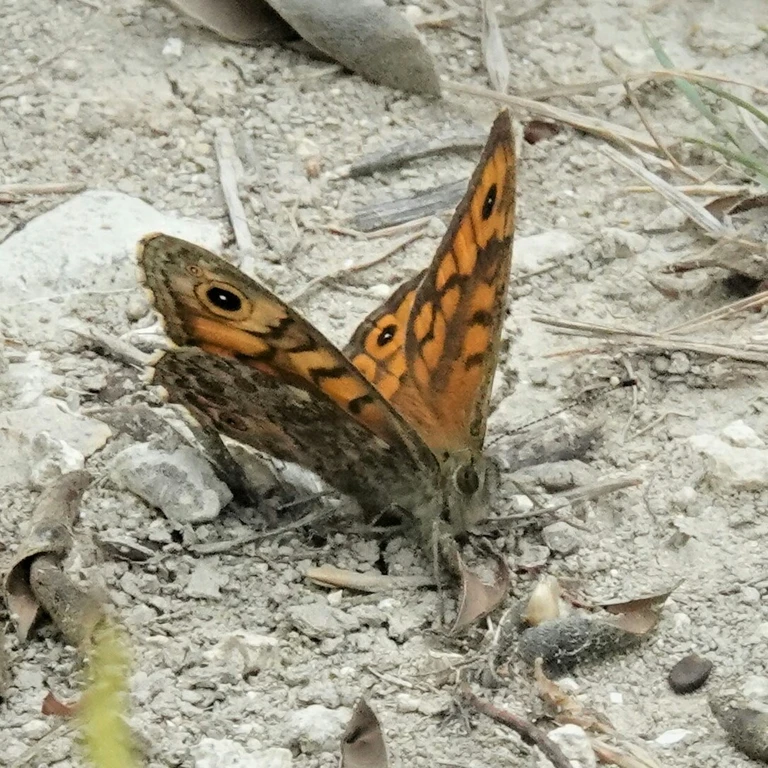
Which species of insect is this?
Lasiommata megera (also Pararge megera)
